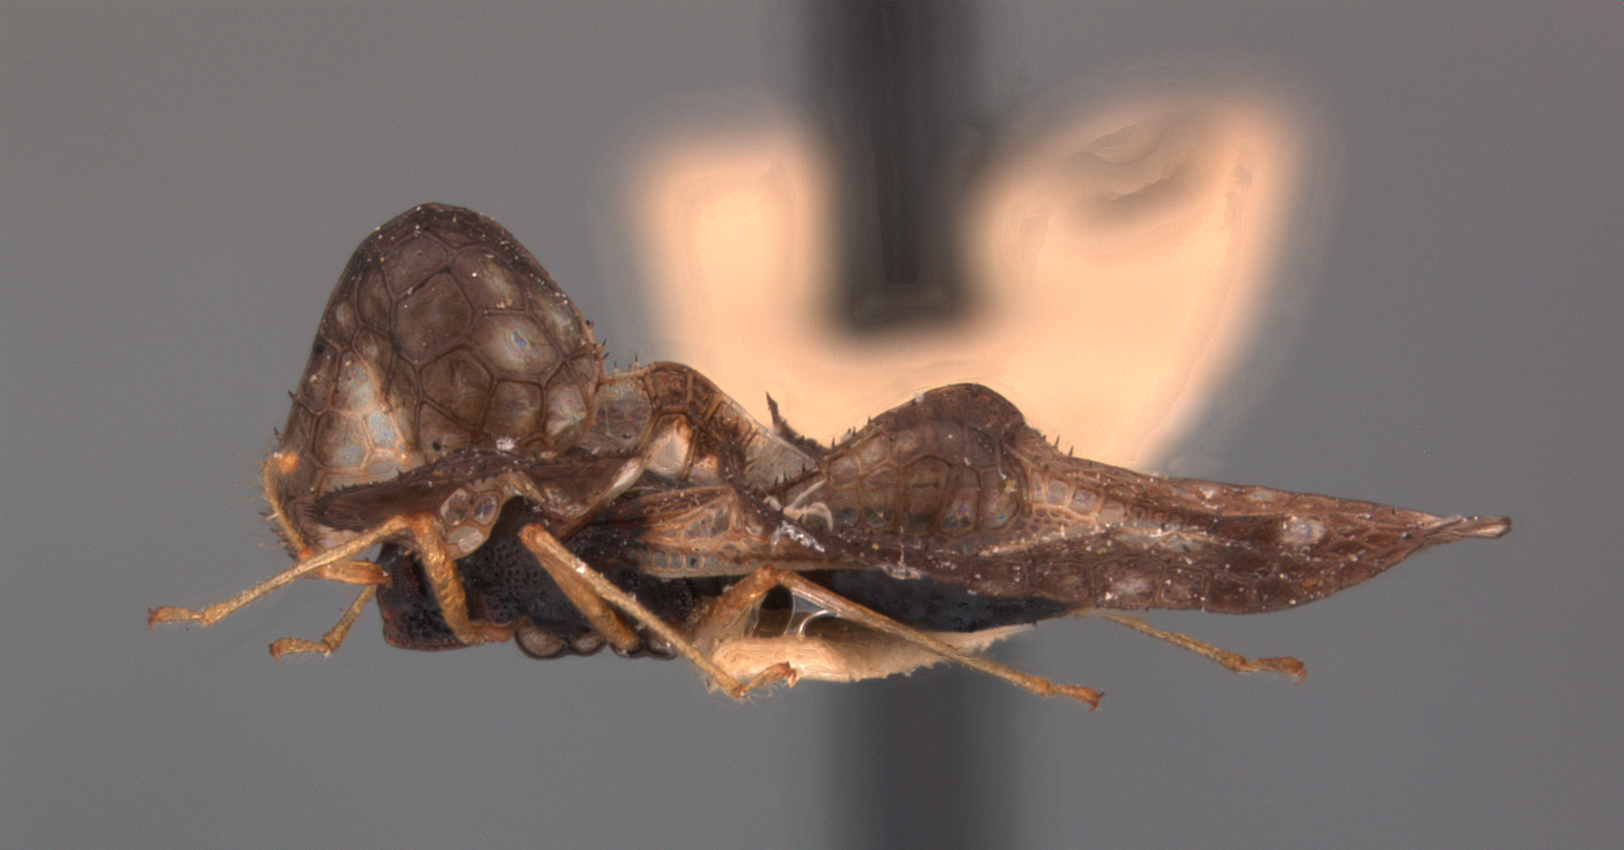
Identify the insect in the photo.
Corythucha bulbosa
